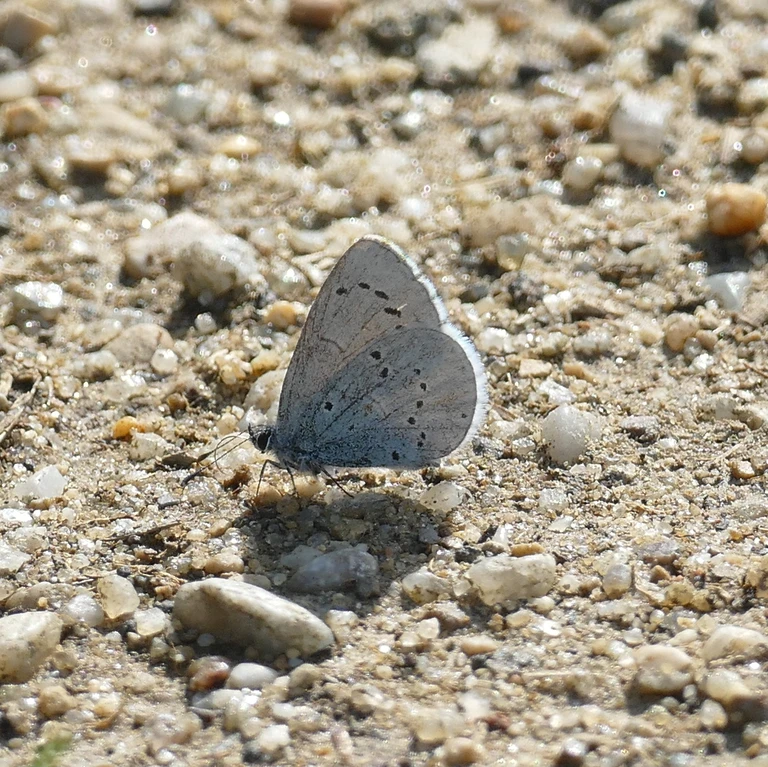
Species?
Celastrina argiolus
